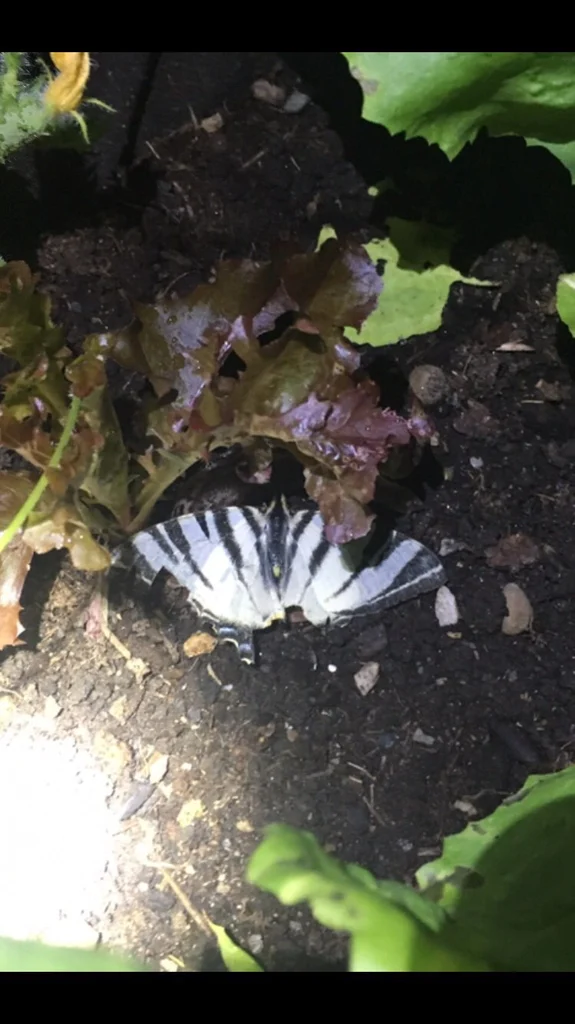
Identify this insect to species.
Iphiclides podalirius
